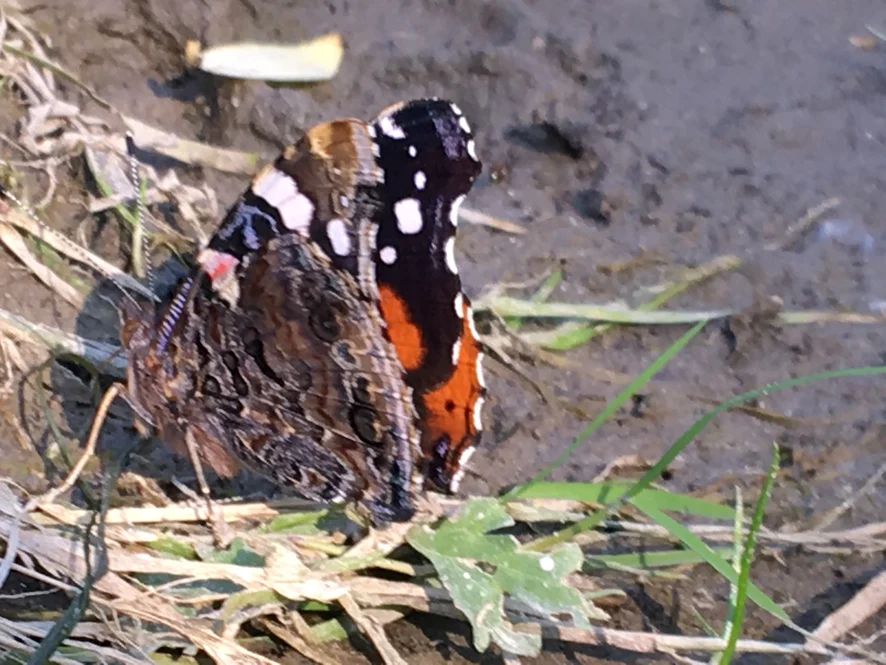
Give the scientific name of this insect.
Vanessa atalanta
